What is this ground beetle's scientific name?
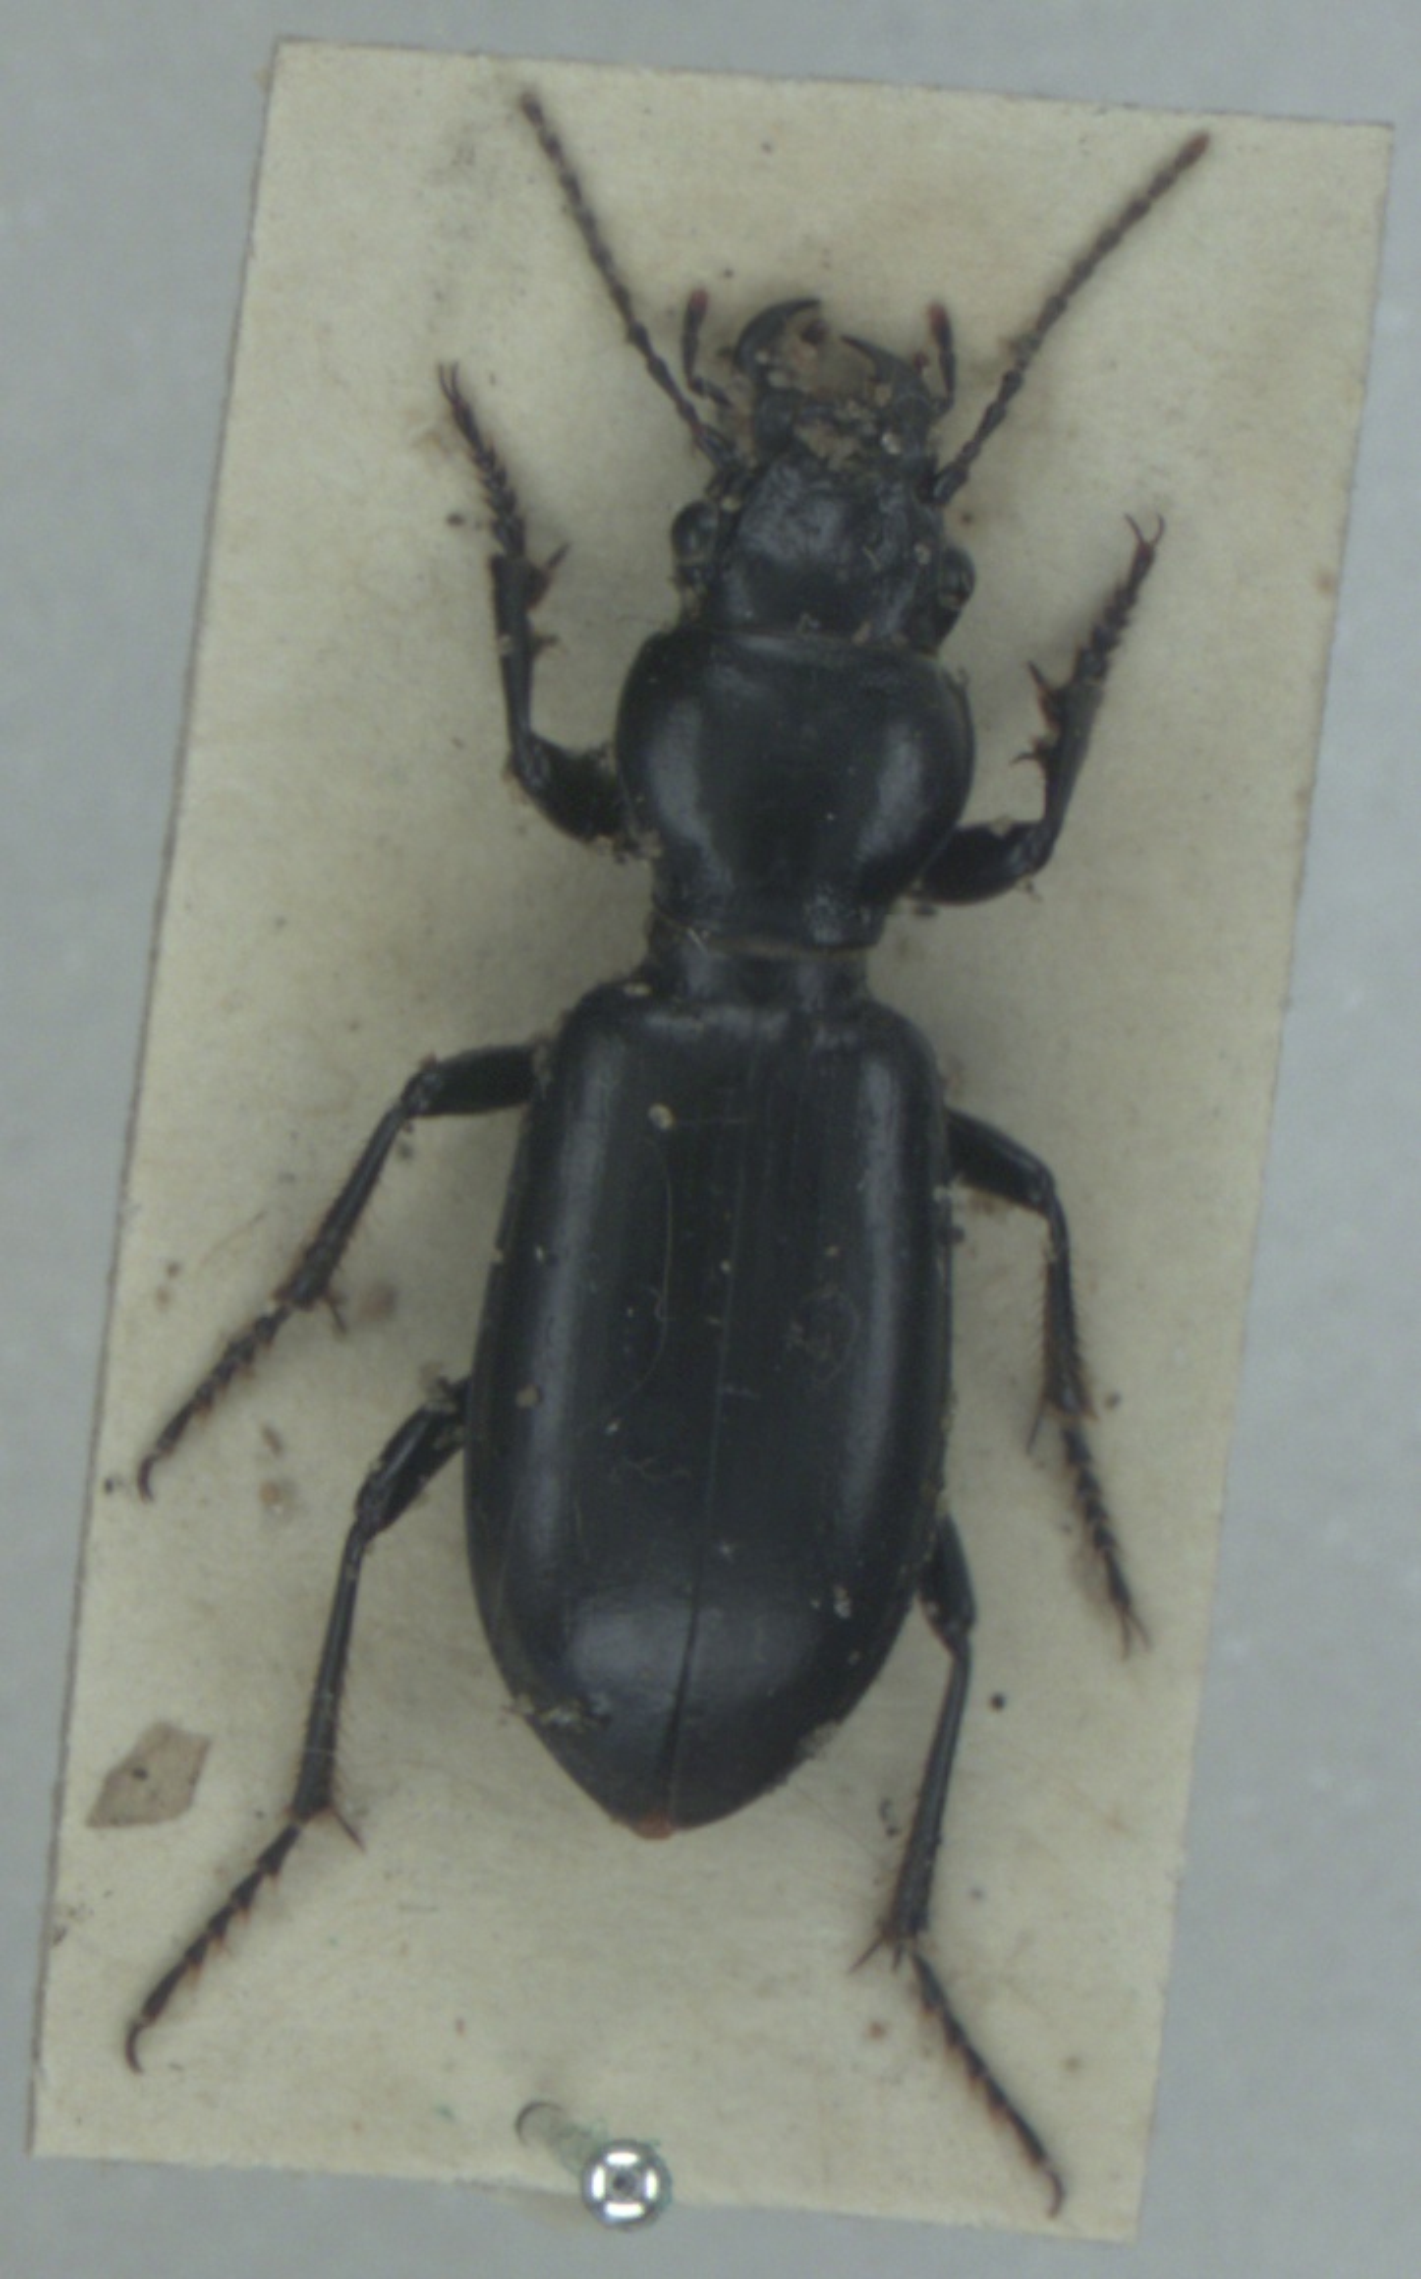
Broscus cephalotes
